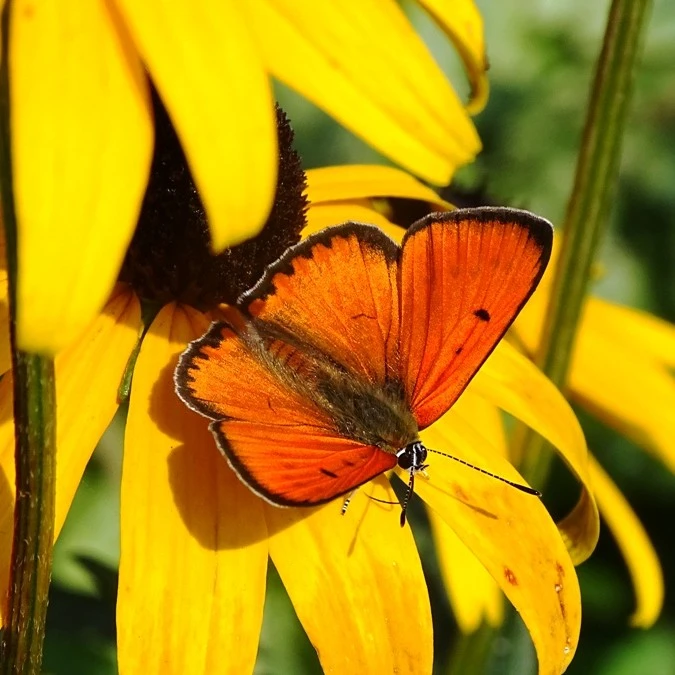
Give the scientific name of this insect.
Lycaena dispar
